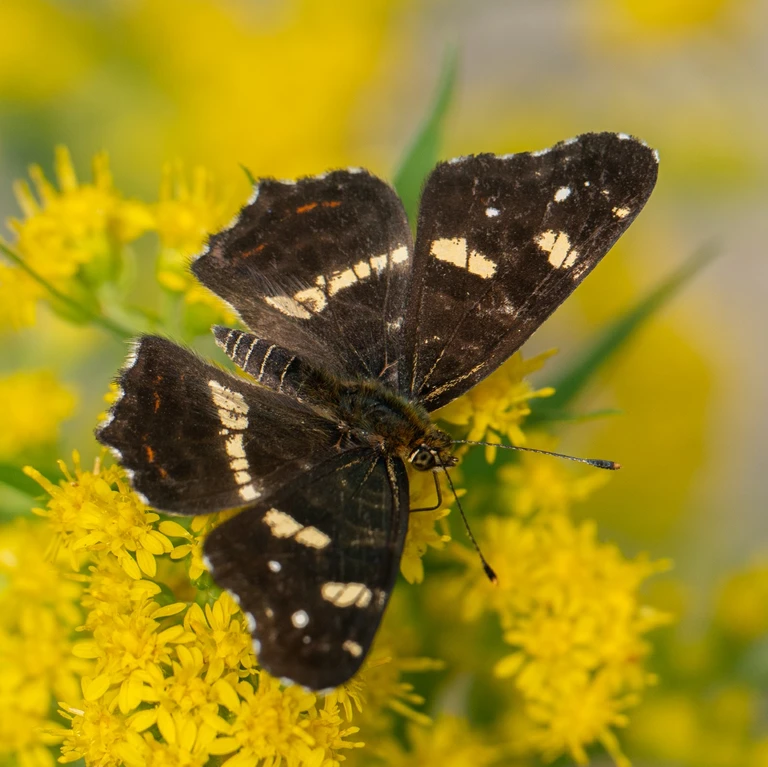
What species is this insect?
Araschnia levana
